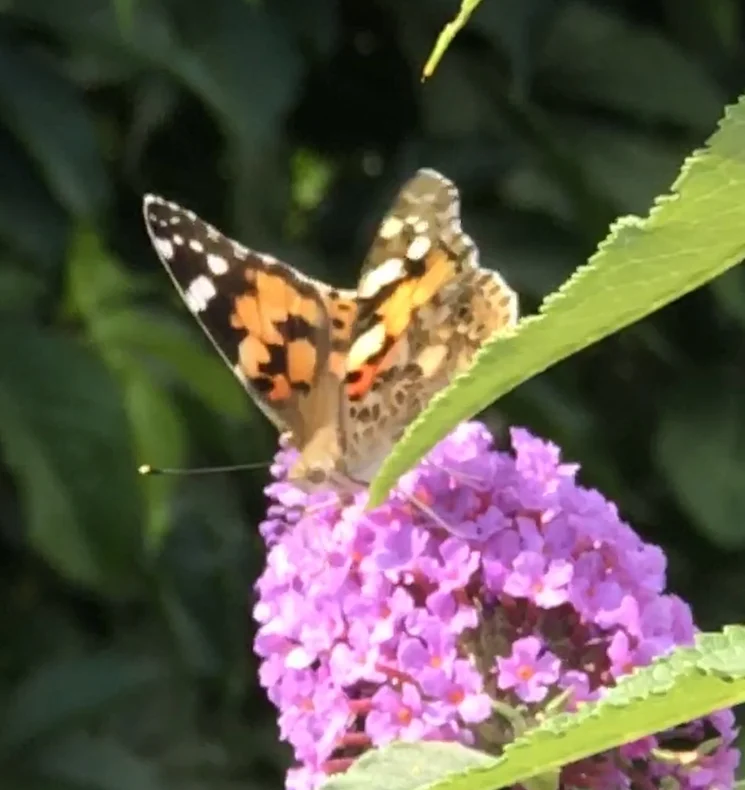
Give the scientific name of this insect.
Vanessa cardui
